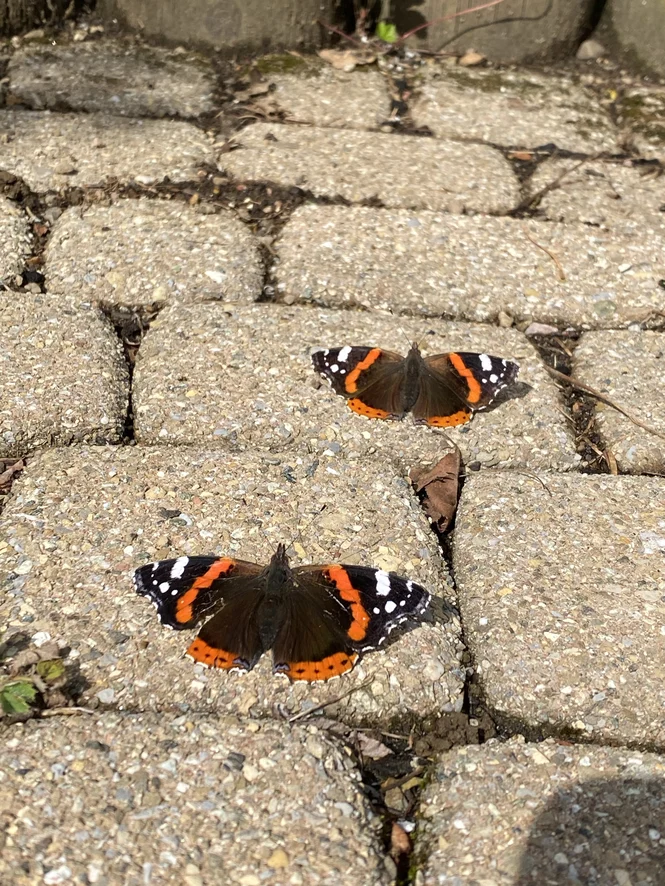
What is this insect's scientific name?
Vanessa atalanta
